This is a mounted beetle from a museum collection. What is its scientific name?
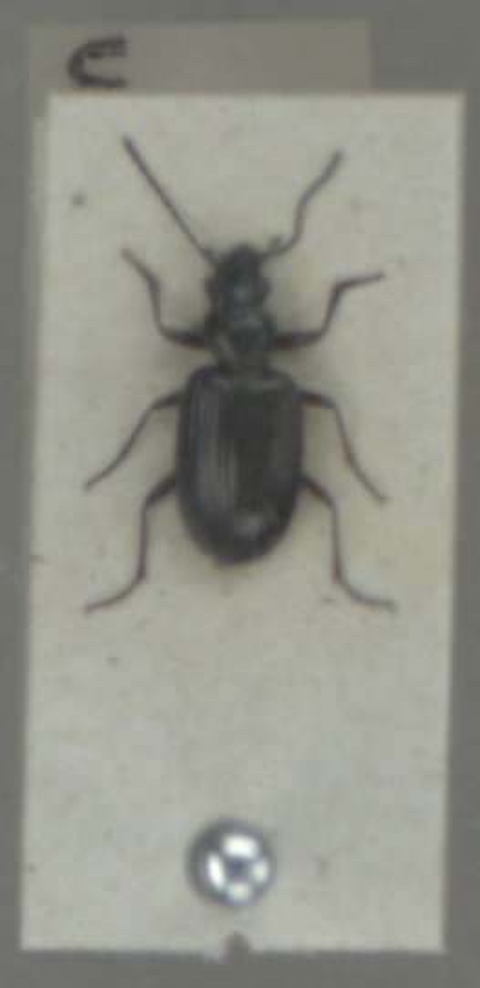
Bembidion punctulatum
